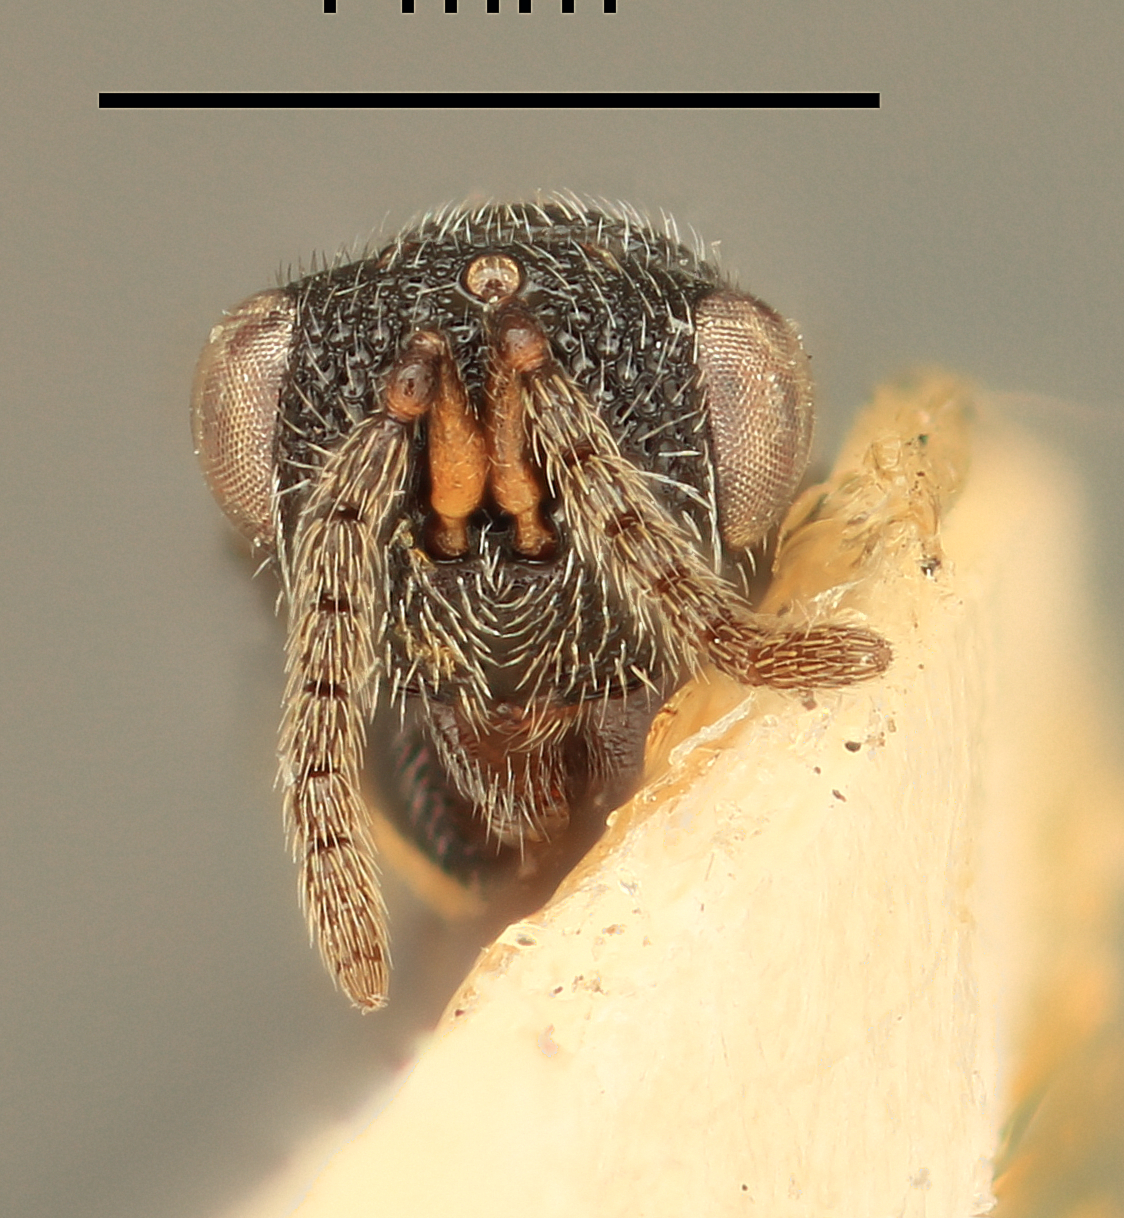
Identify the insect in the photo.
Eurytoma rubrigalla
